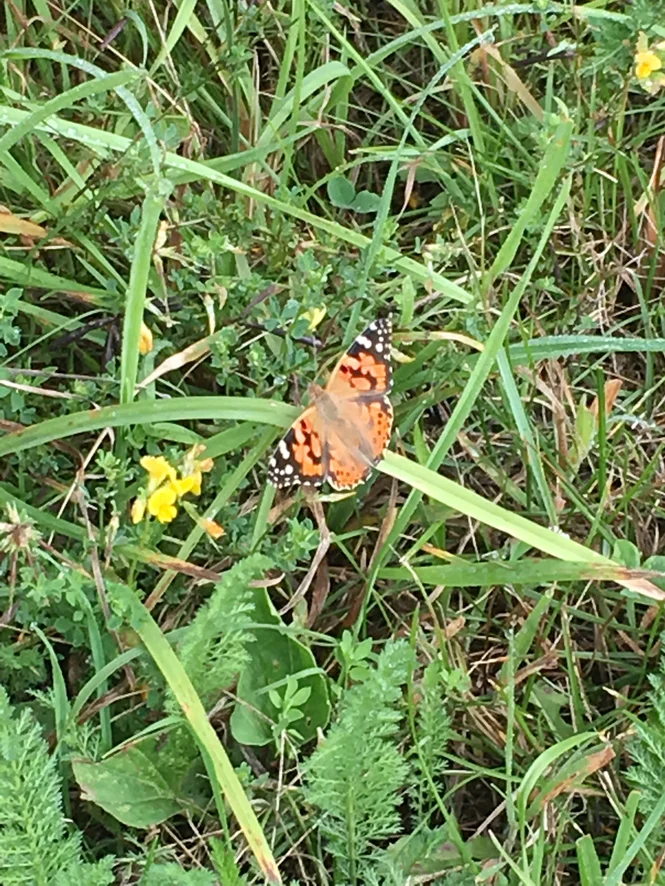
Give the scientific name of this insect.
Vanessa cardui
